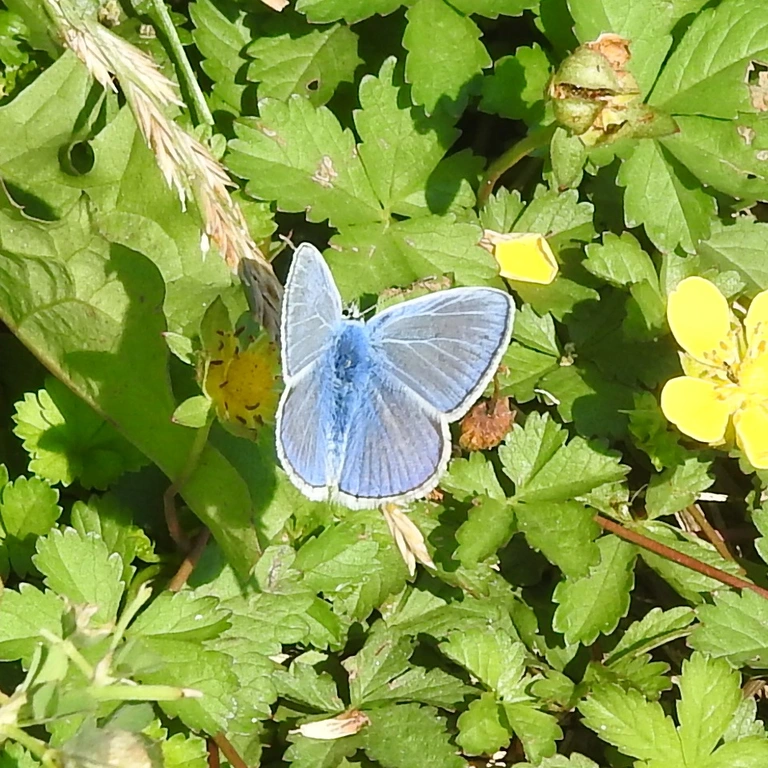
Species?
Polyommatus icarus
